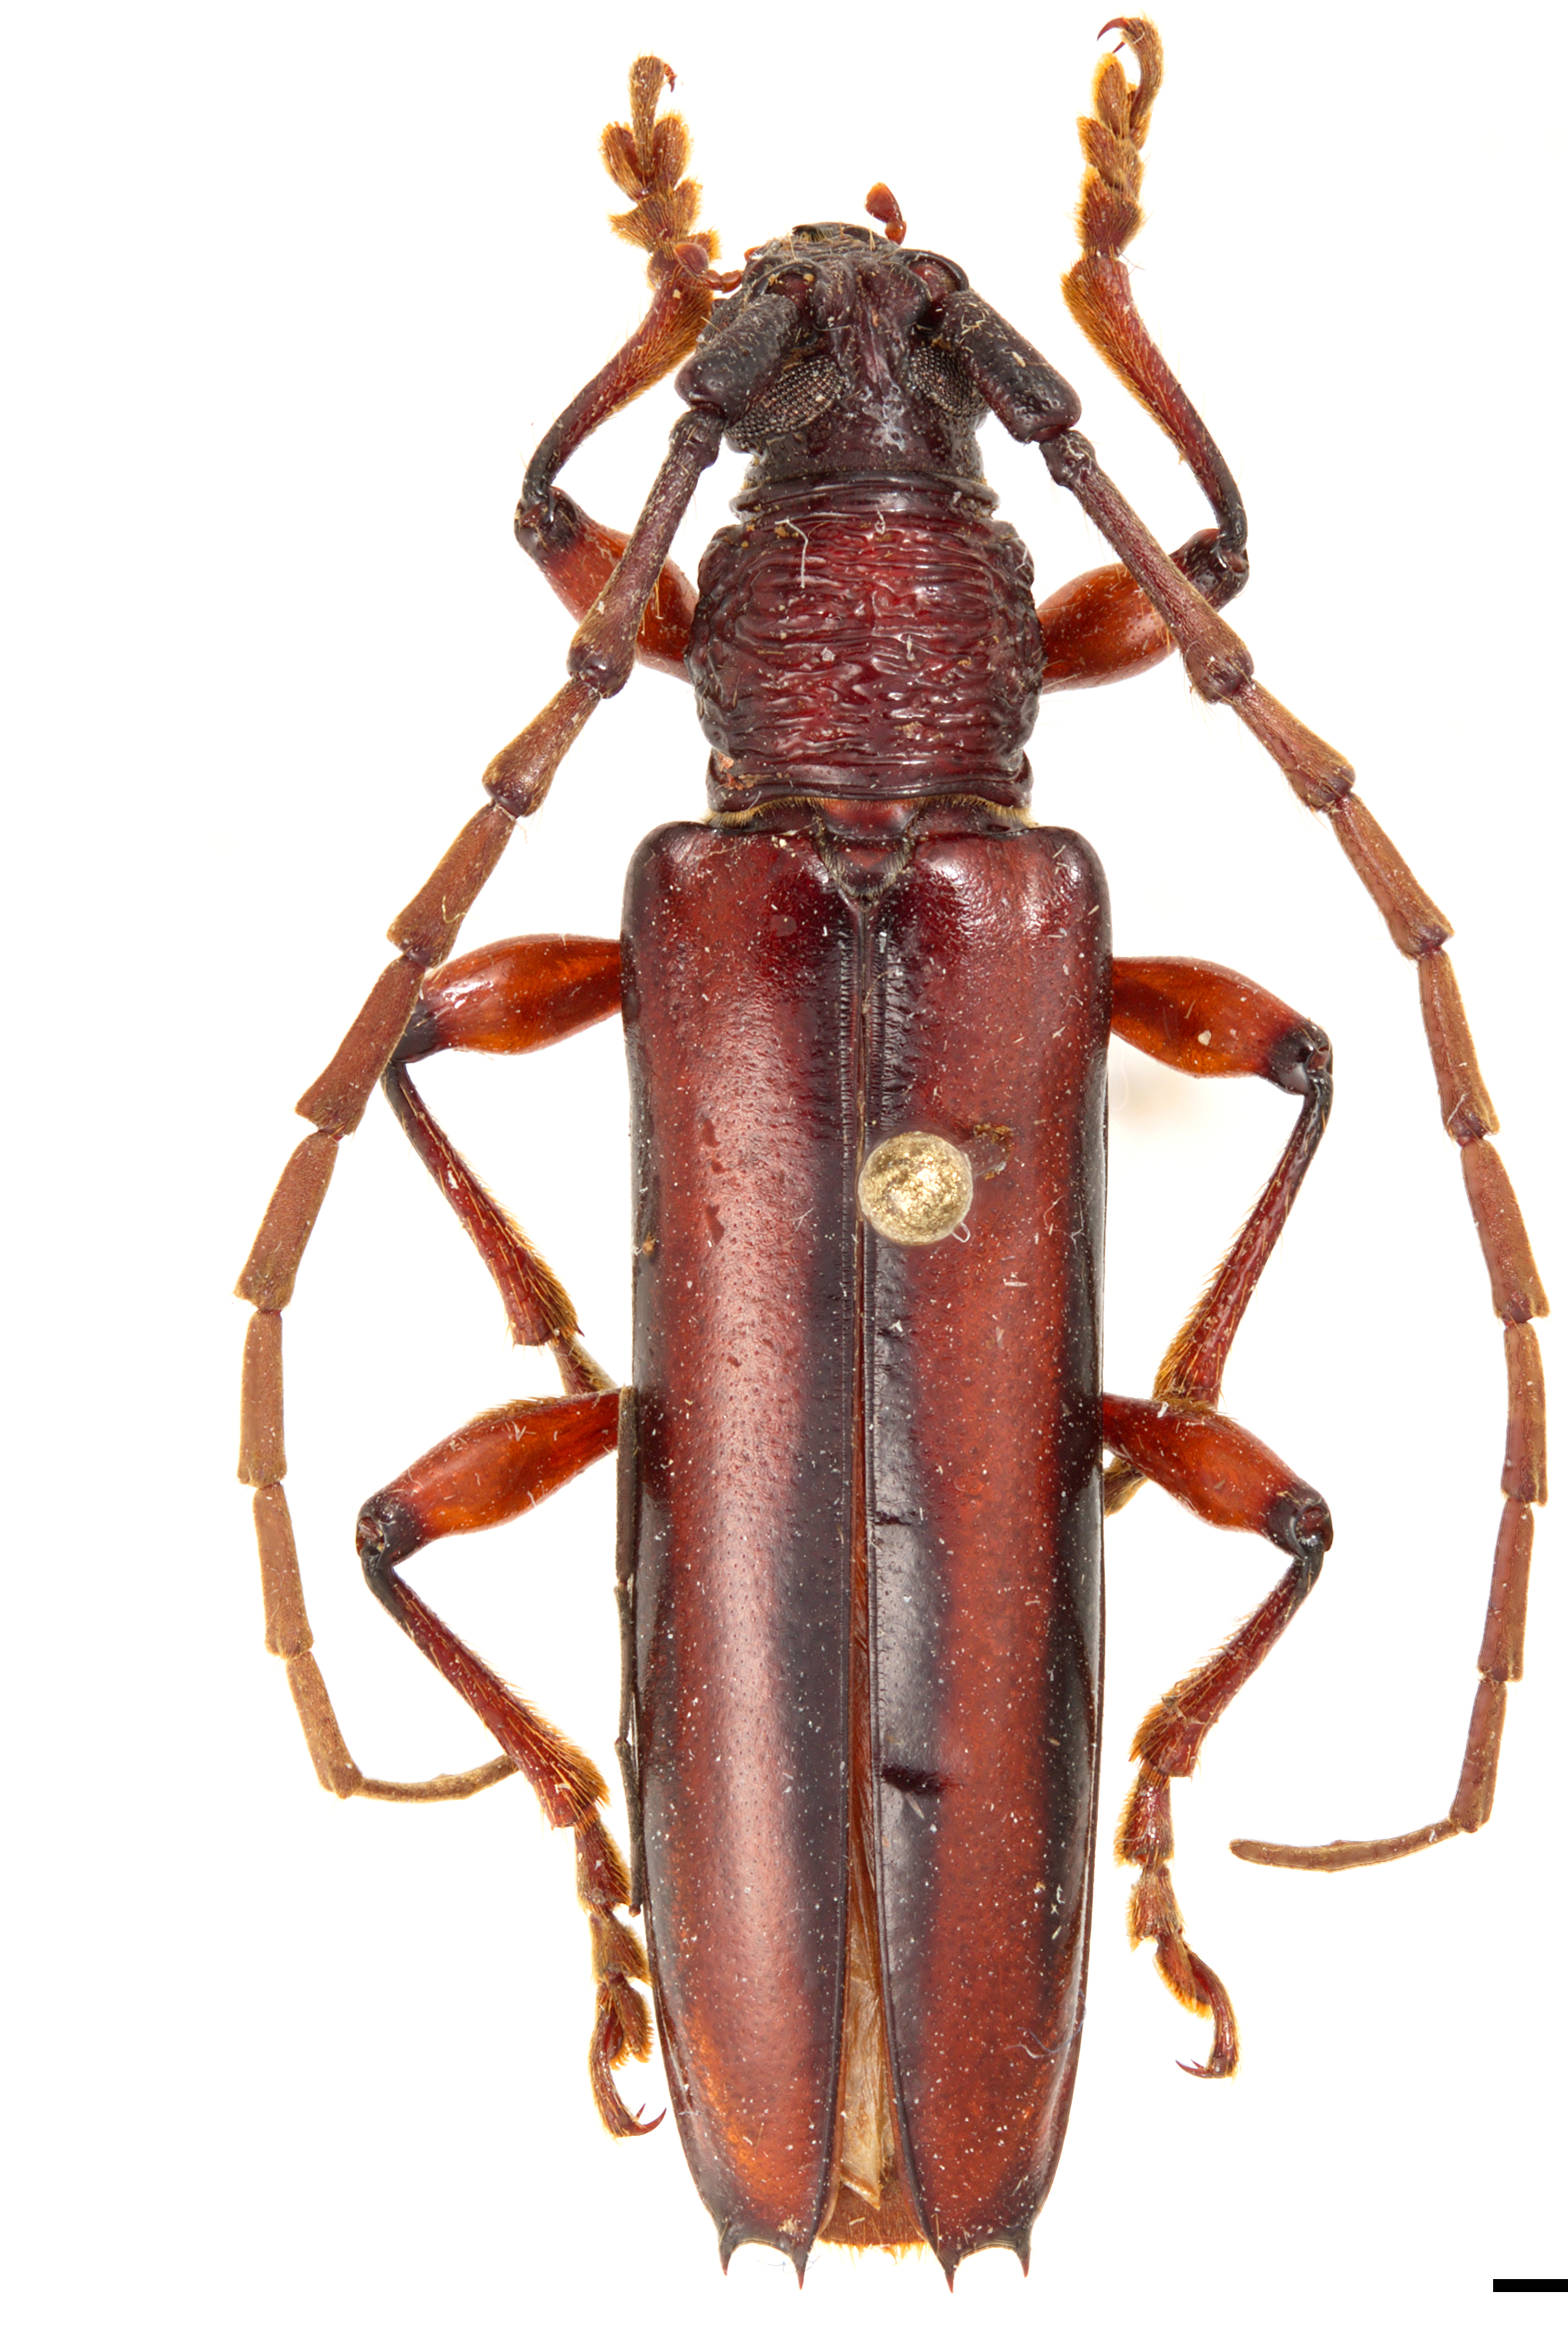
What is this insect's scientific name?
Coleoxestia julietae
